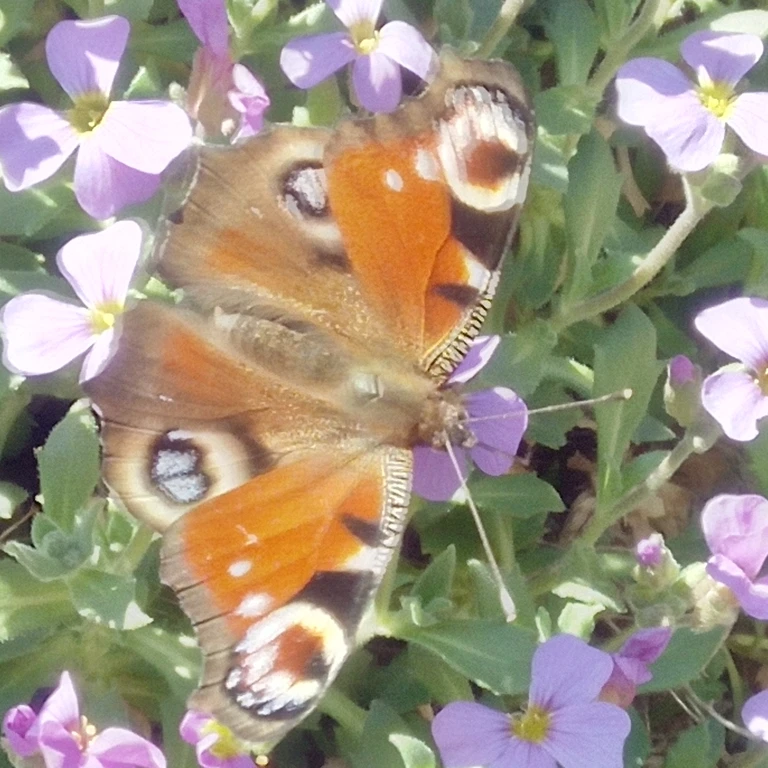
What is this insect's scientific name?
Aglais io
